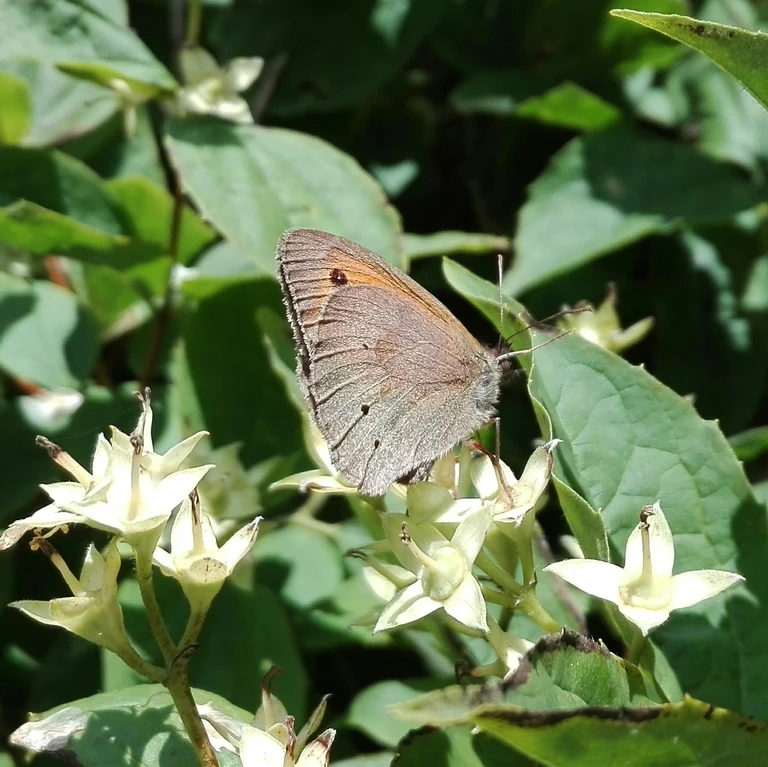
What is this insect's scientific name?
Maniola jurtina
